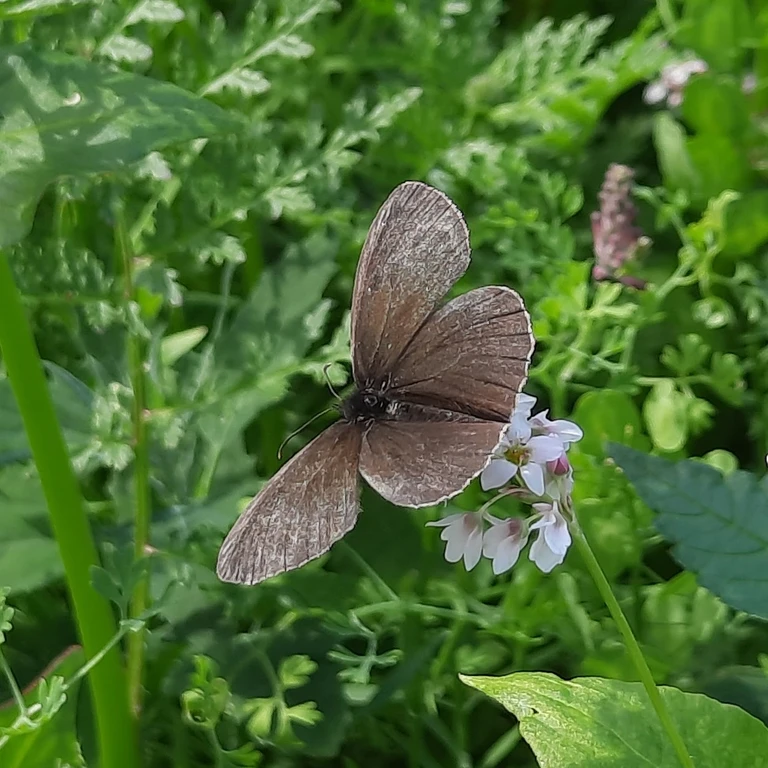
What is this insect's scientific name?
Aphantopus hyperantus
